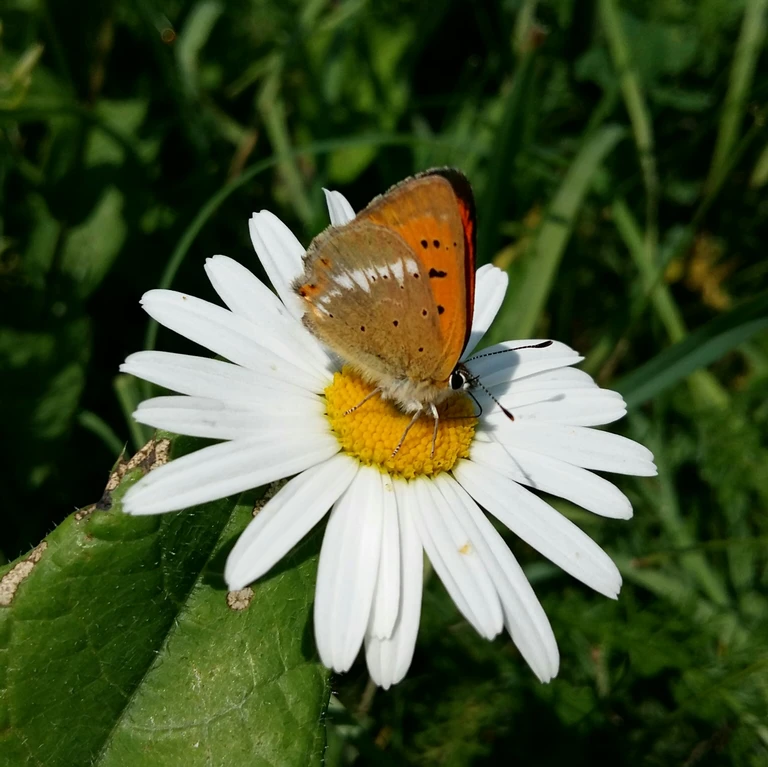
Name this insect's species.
Lycaena virgaureae
